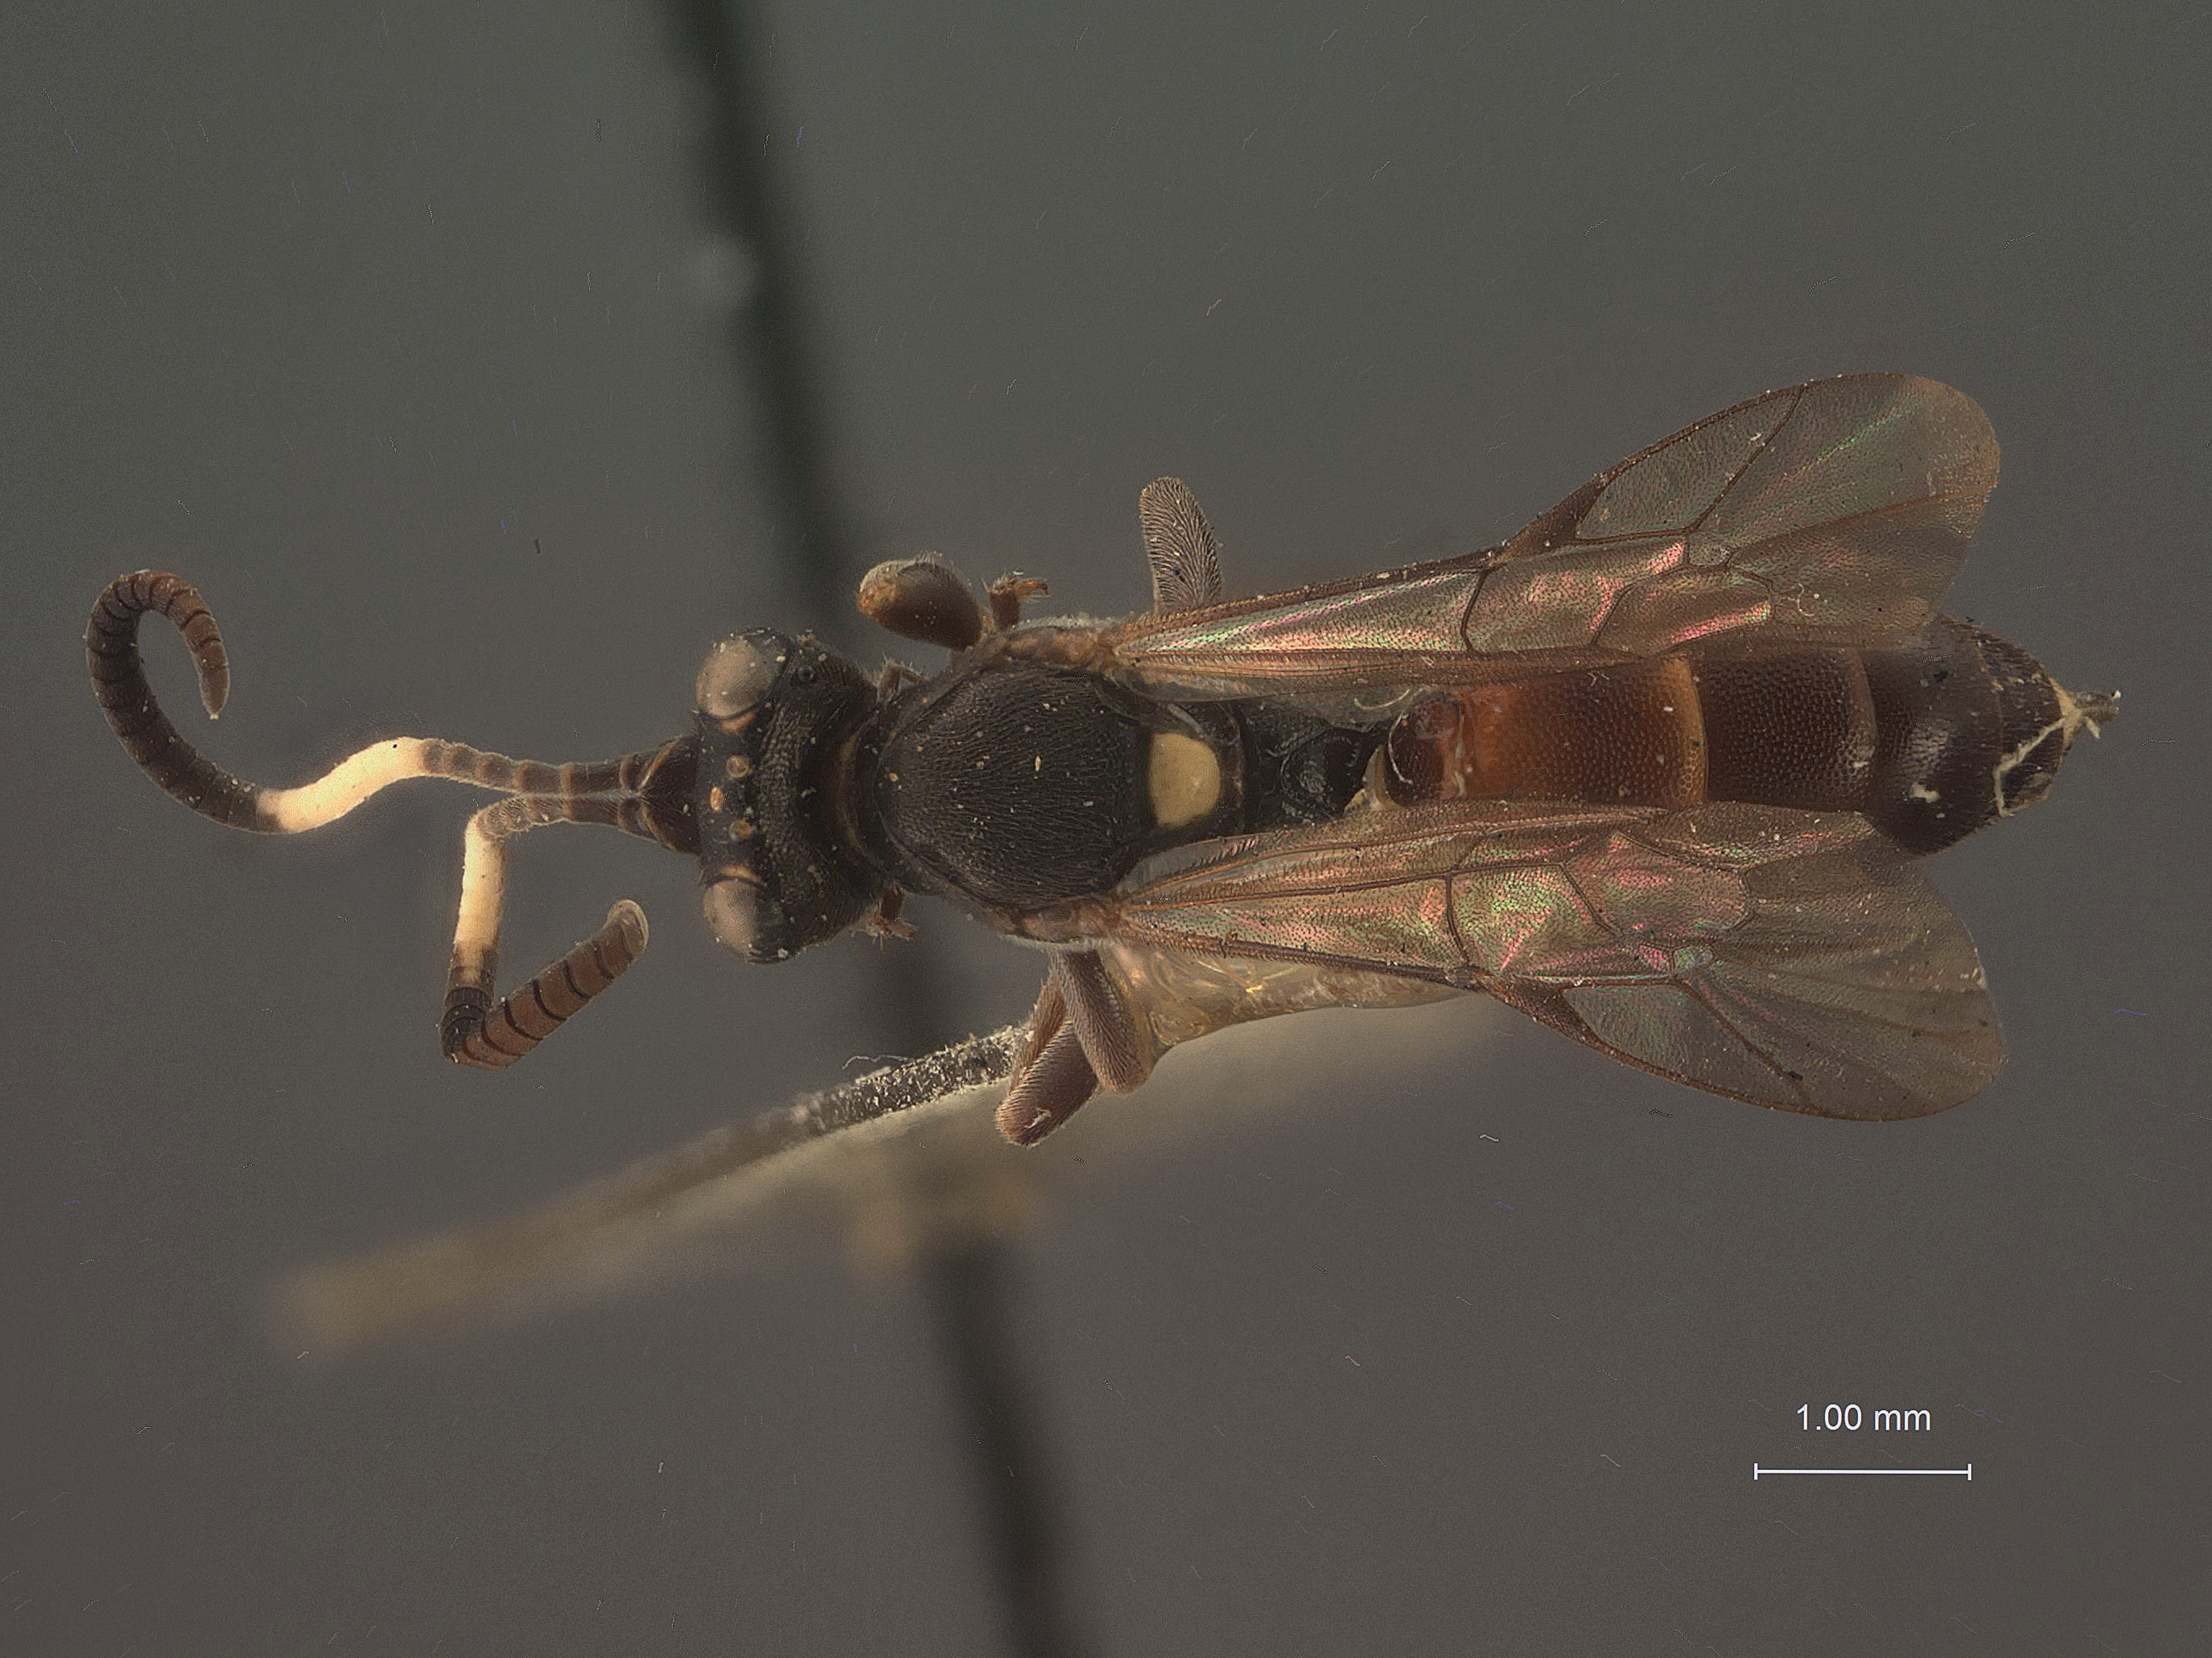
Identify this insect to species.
Amblyteles ohioensis
